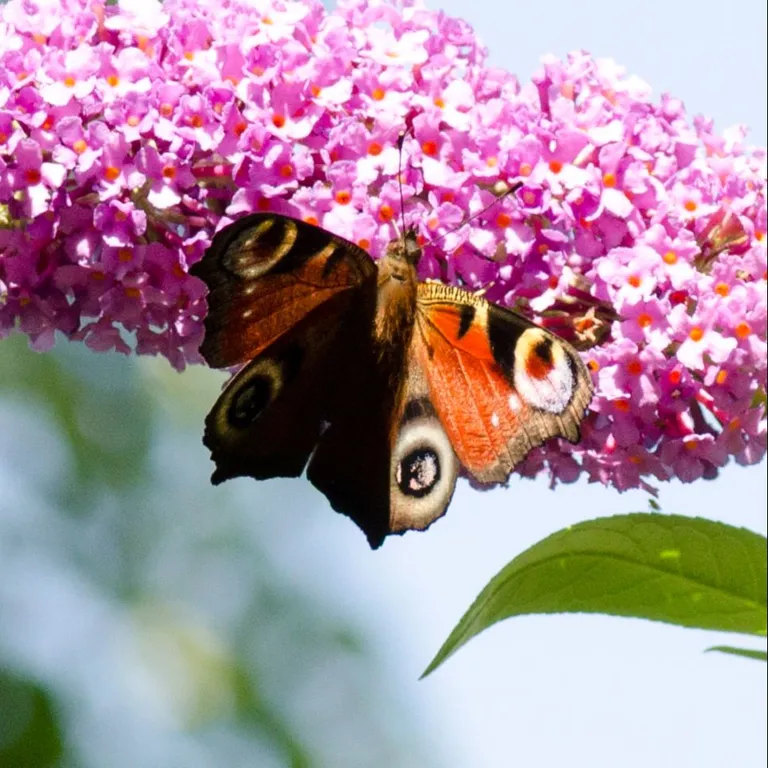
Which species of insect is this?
Aglais io
